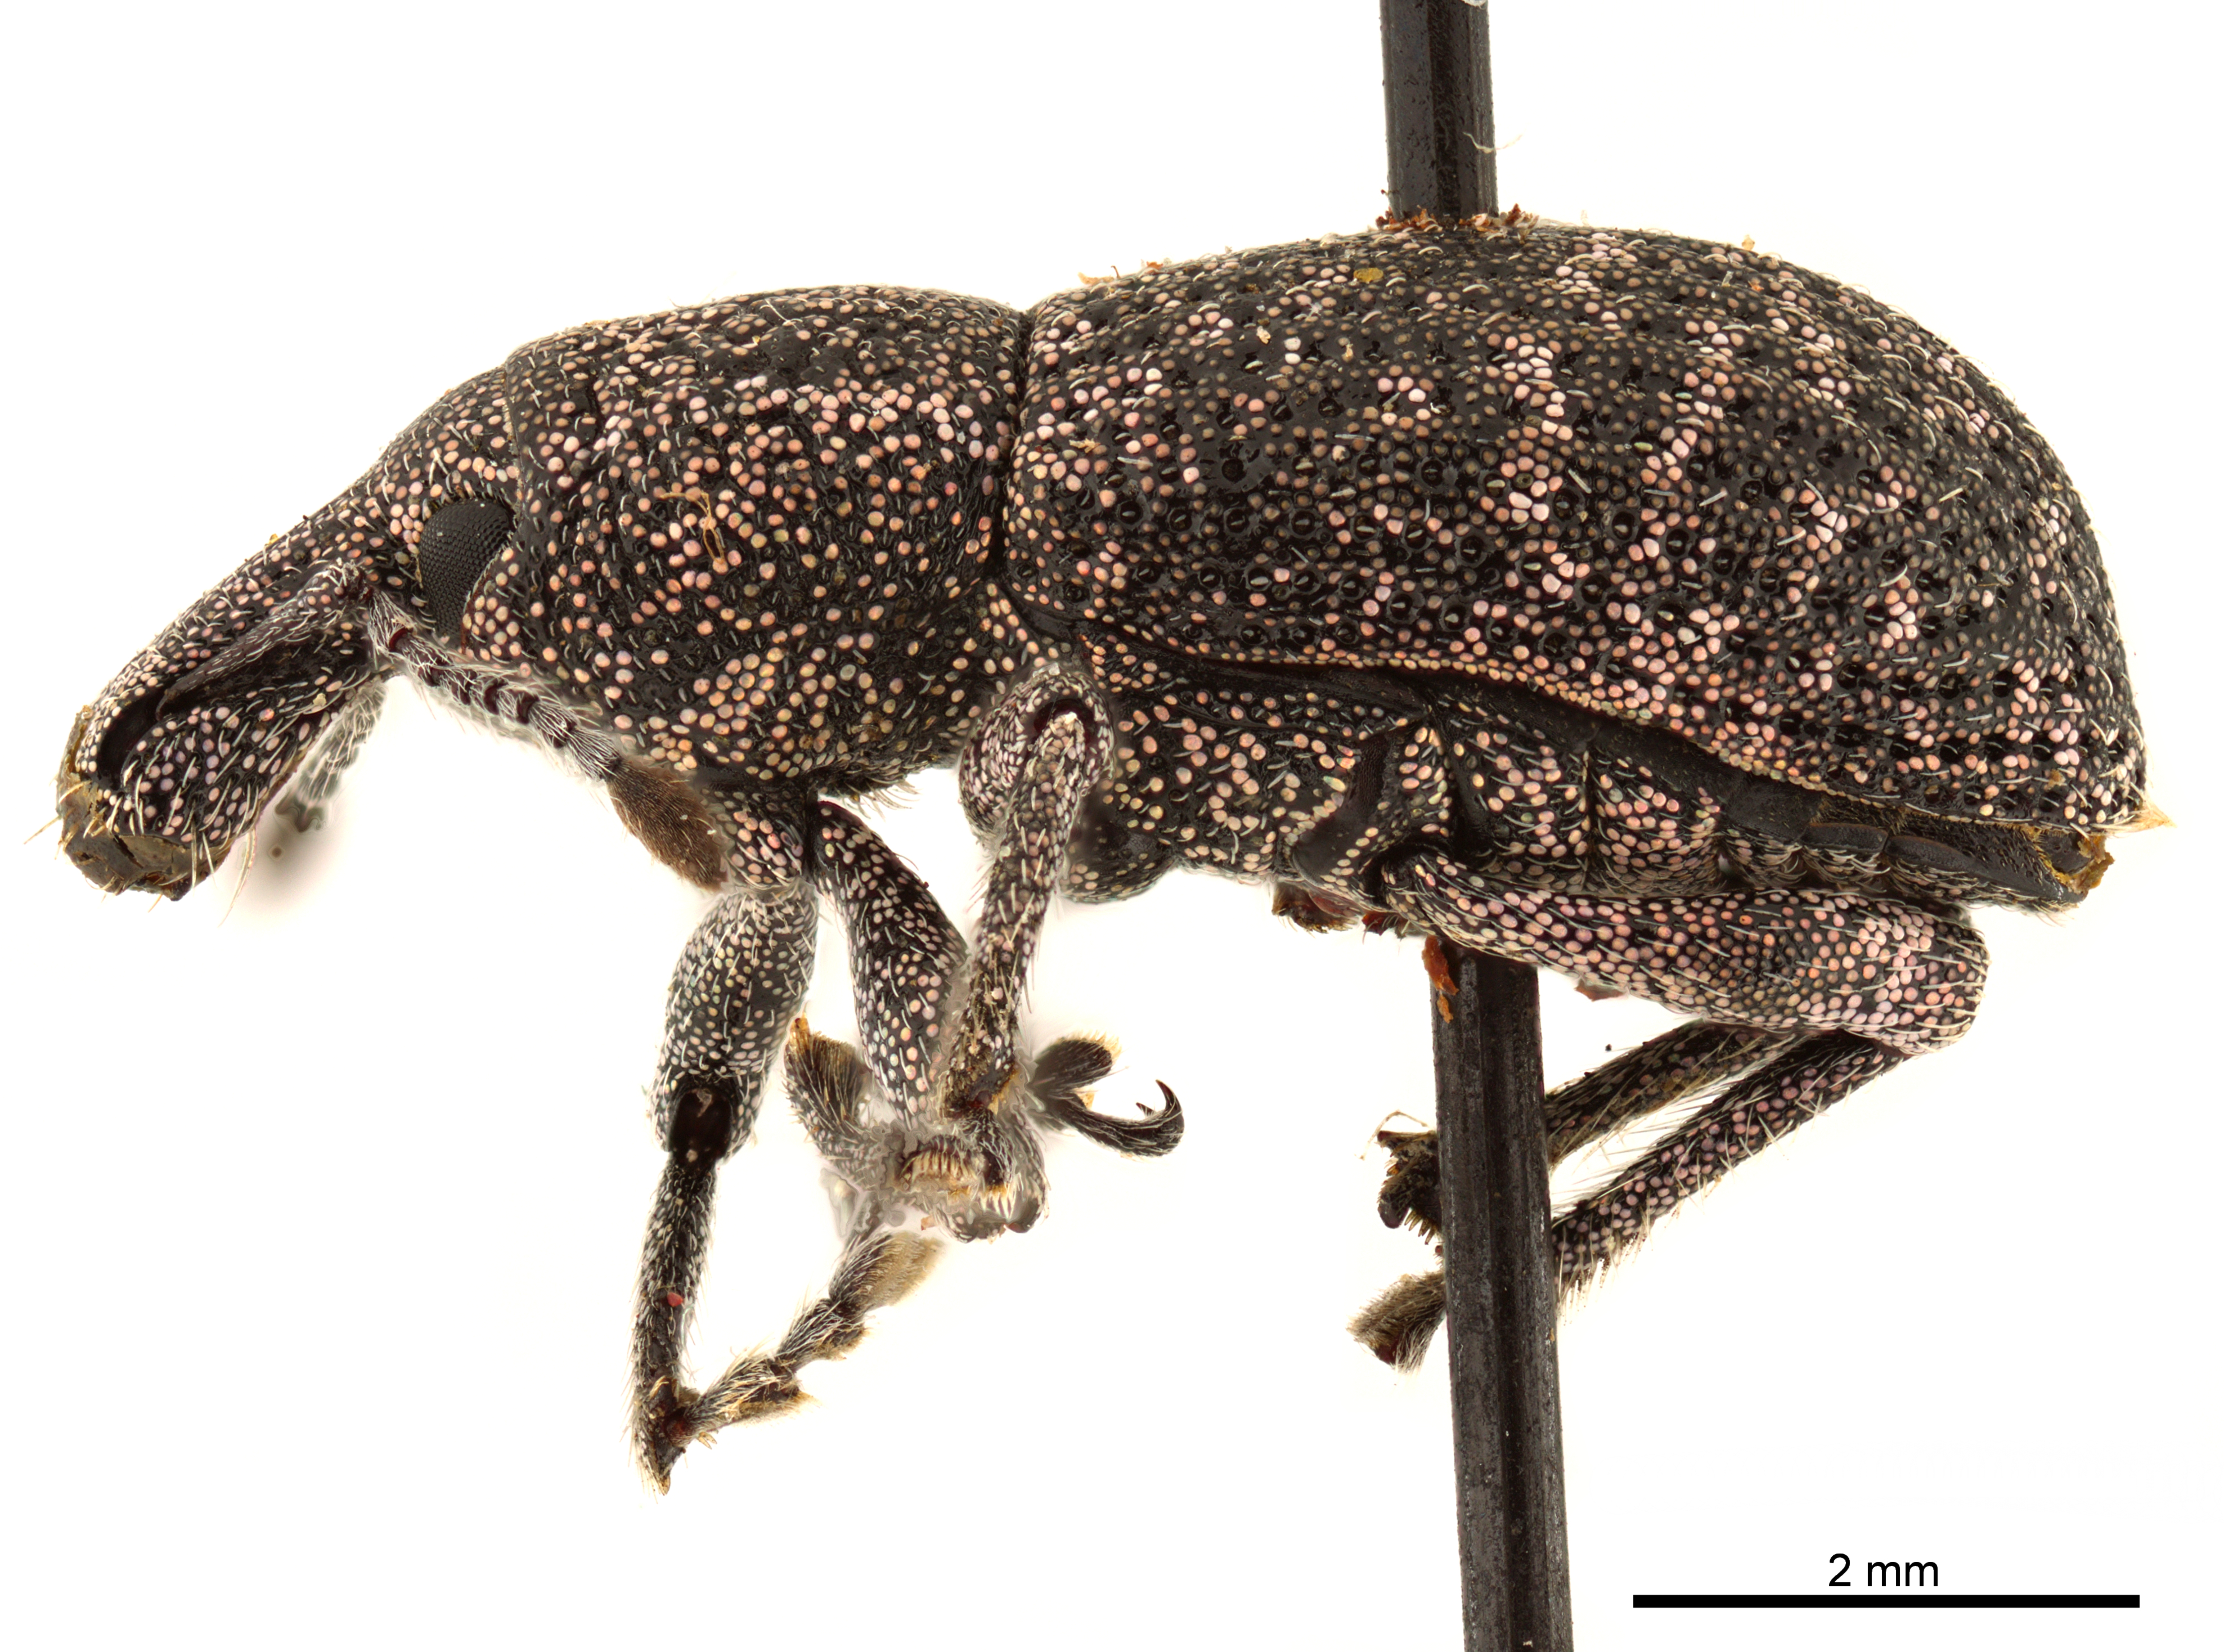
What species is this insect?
Strangaliodes albosquamosus
